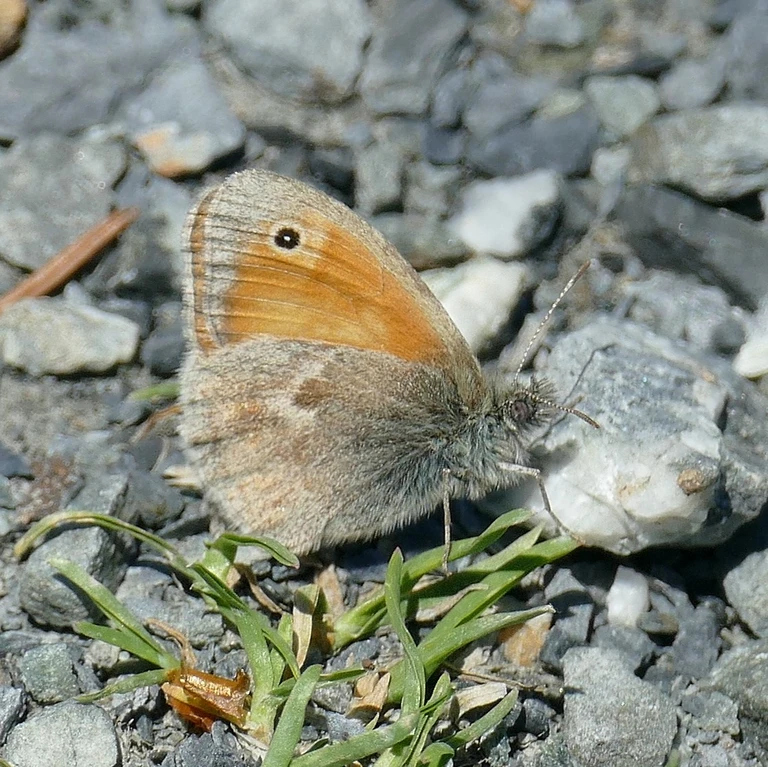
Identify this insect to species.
Coenonympha pamphilus
